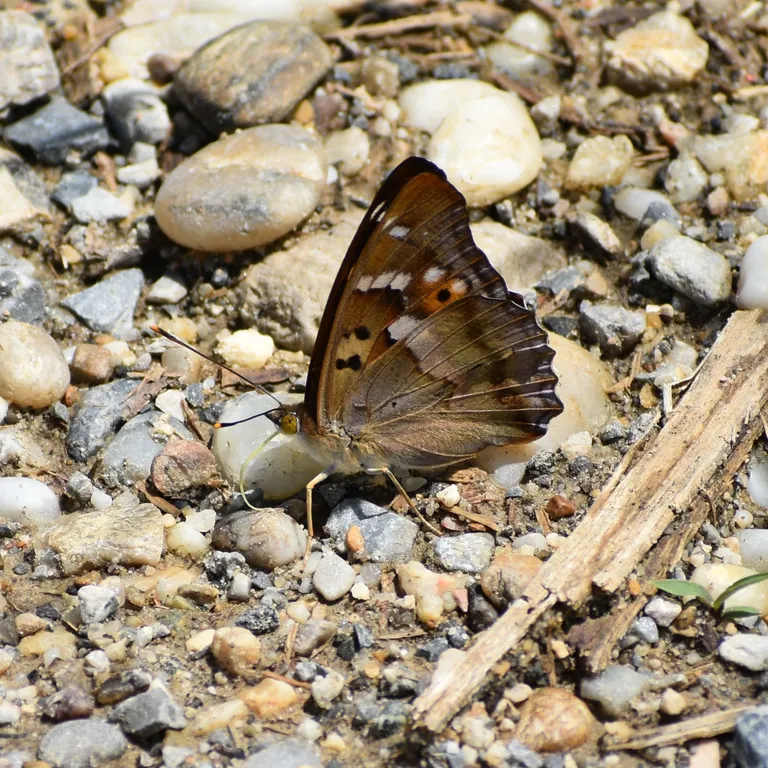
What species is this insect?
Apatura ilia
